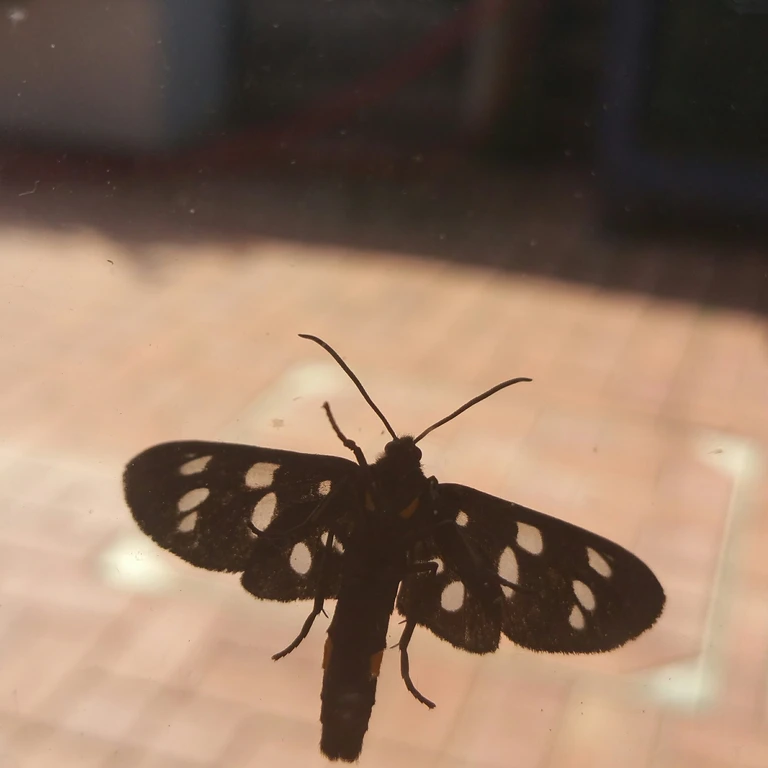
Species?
Amata phegea
